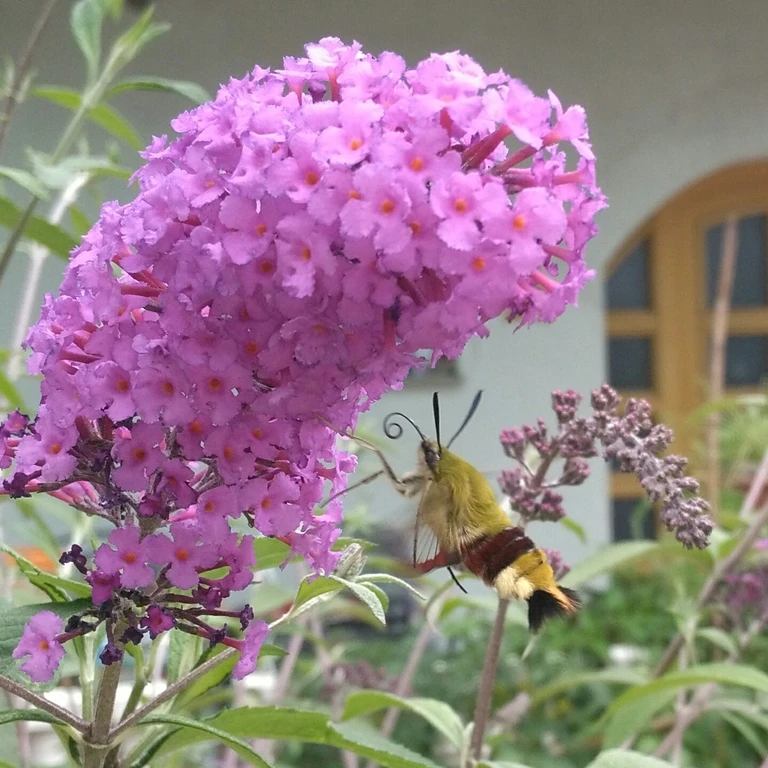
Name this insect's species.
Hemaris fuciformis
